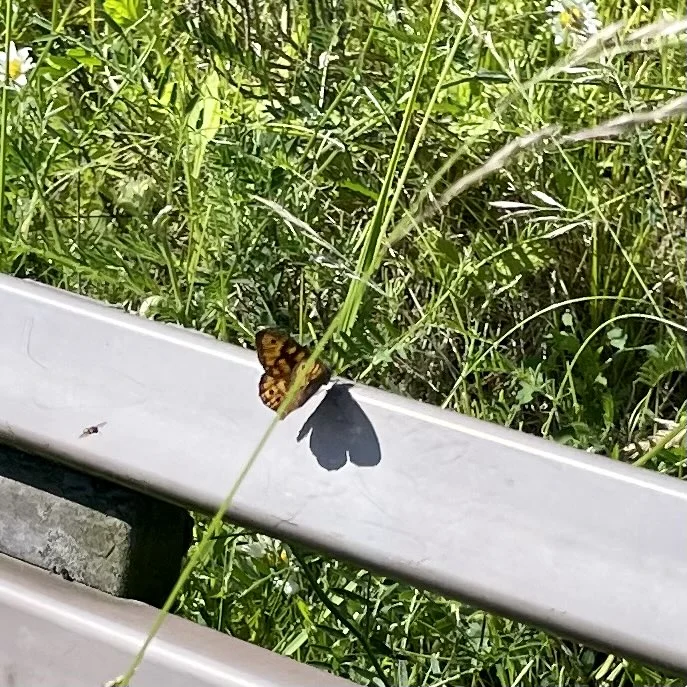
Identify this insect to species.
Lasiommata megera (also Pararge megera)
